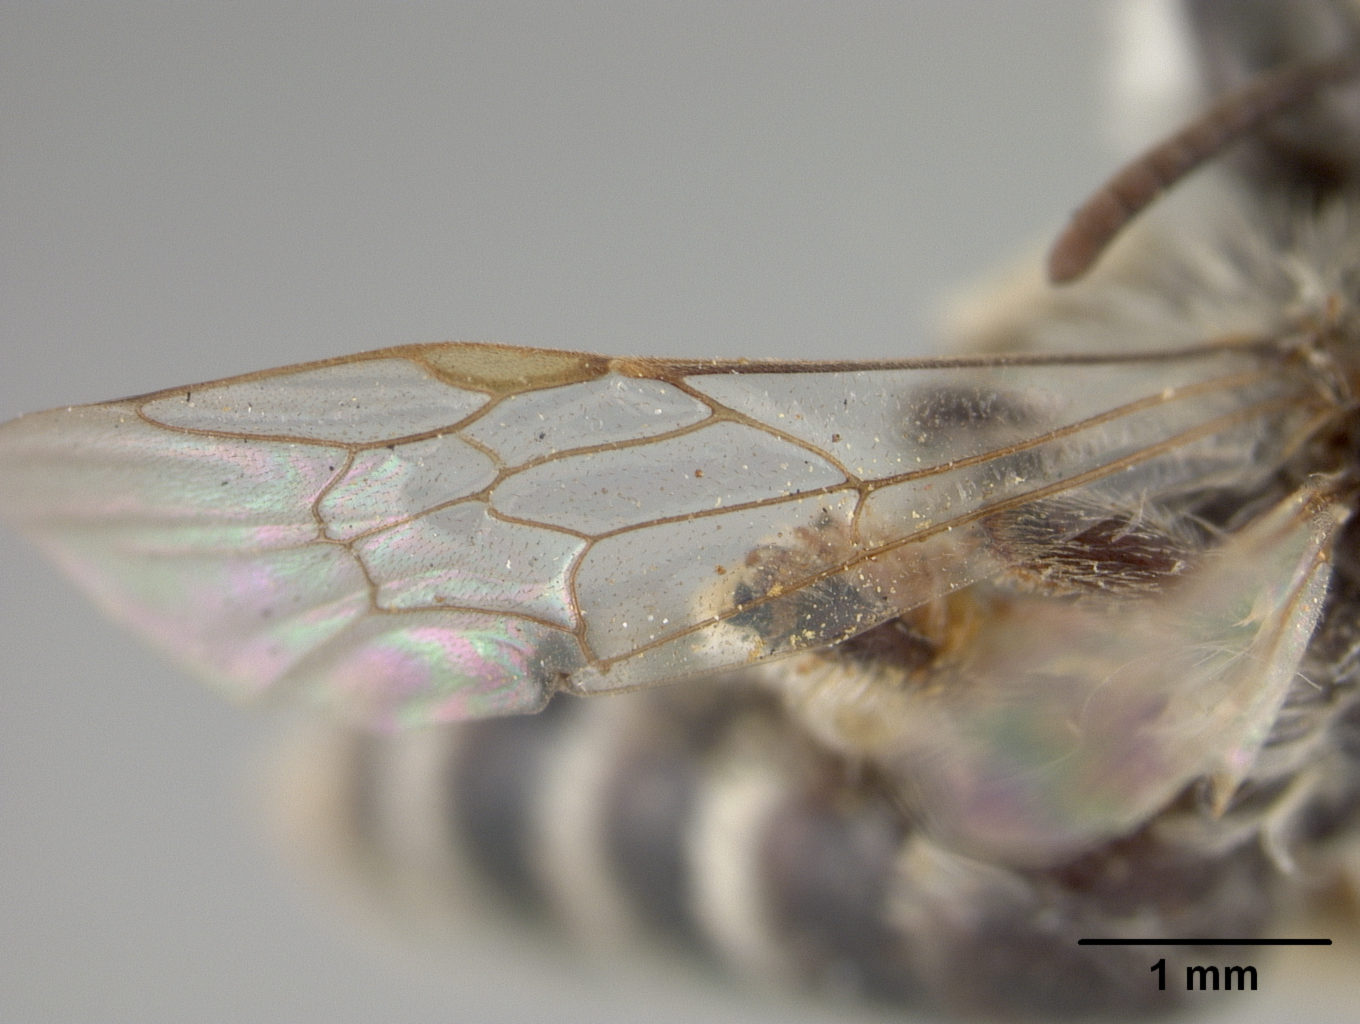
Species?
Andrena papagorum
